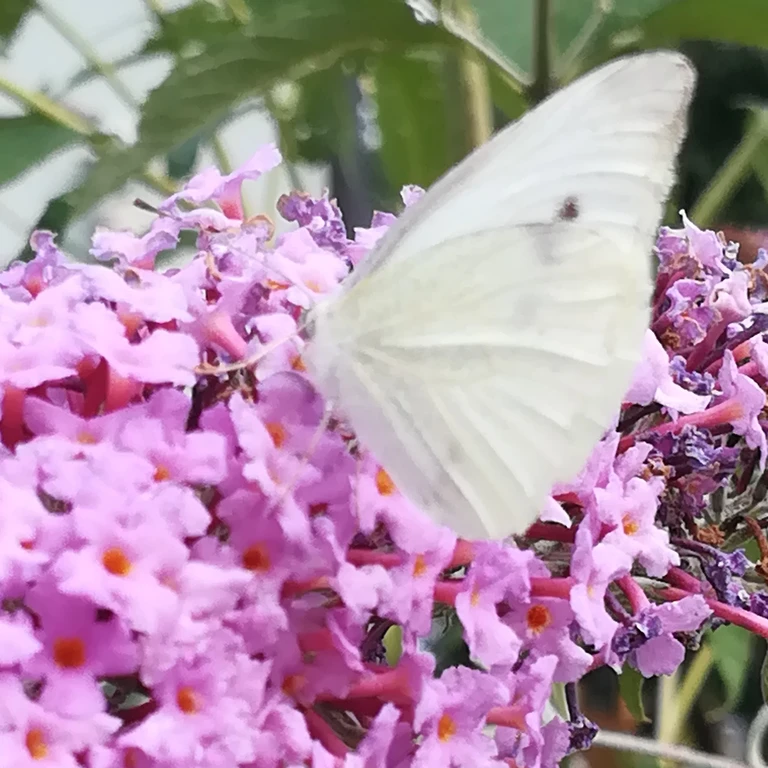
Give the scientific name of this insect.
Pieris rapae
